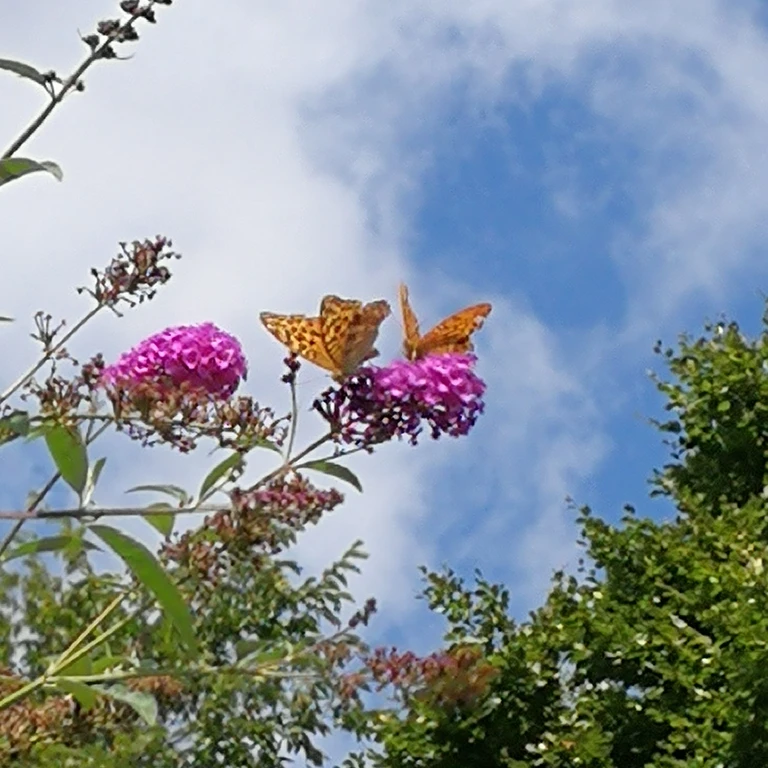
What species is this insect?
Argynnis paphia
